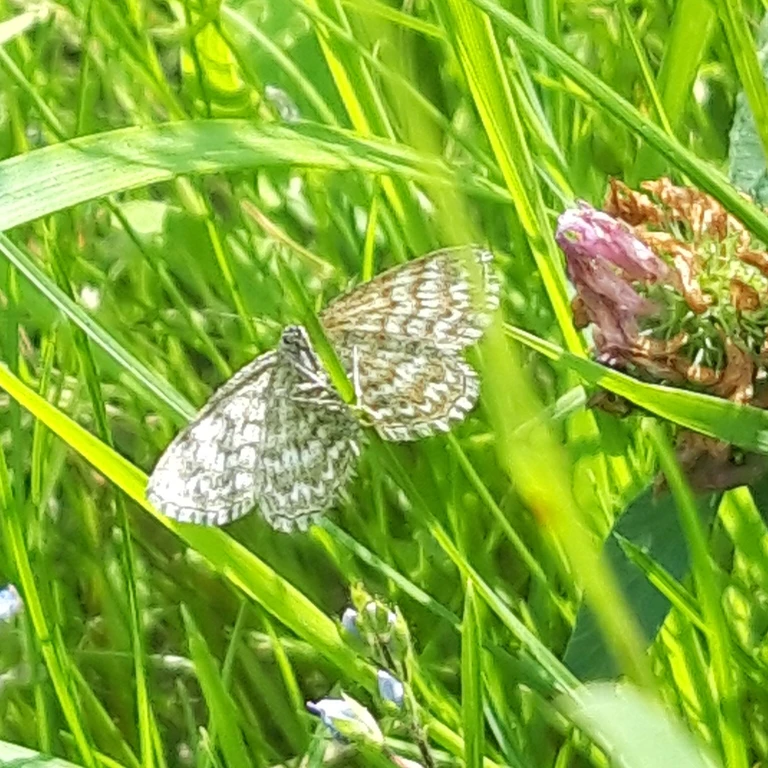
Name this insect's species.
Ematurga atomaria
